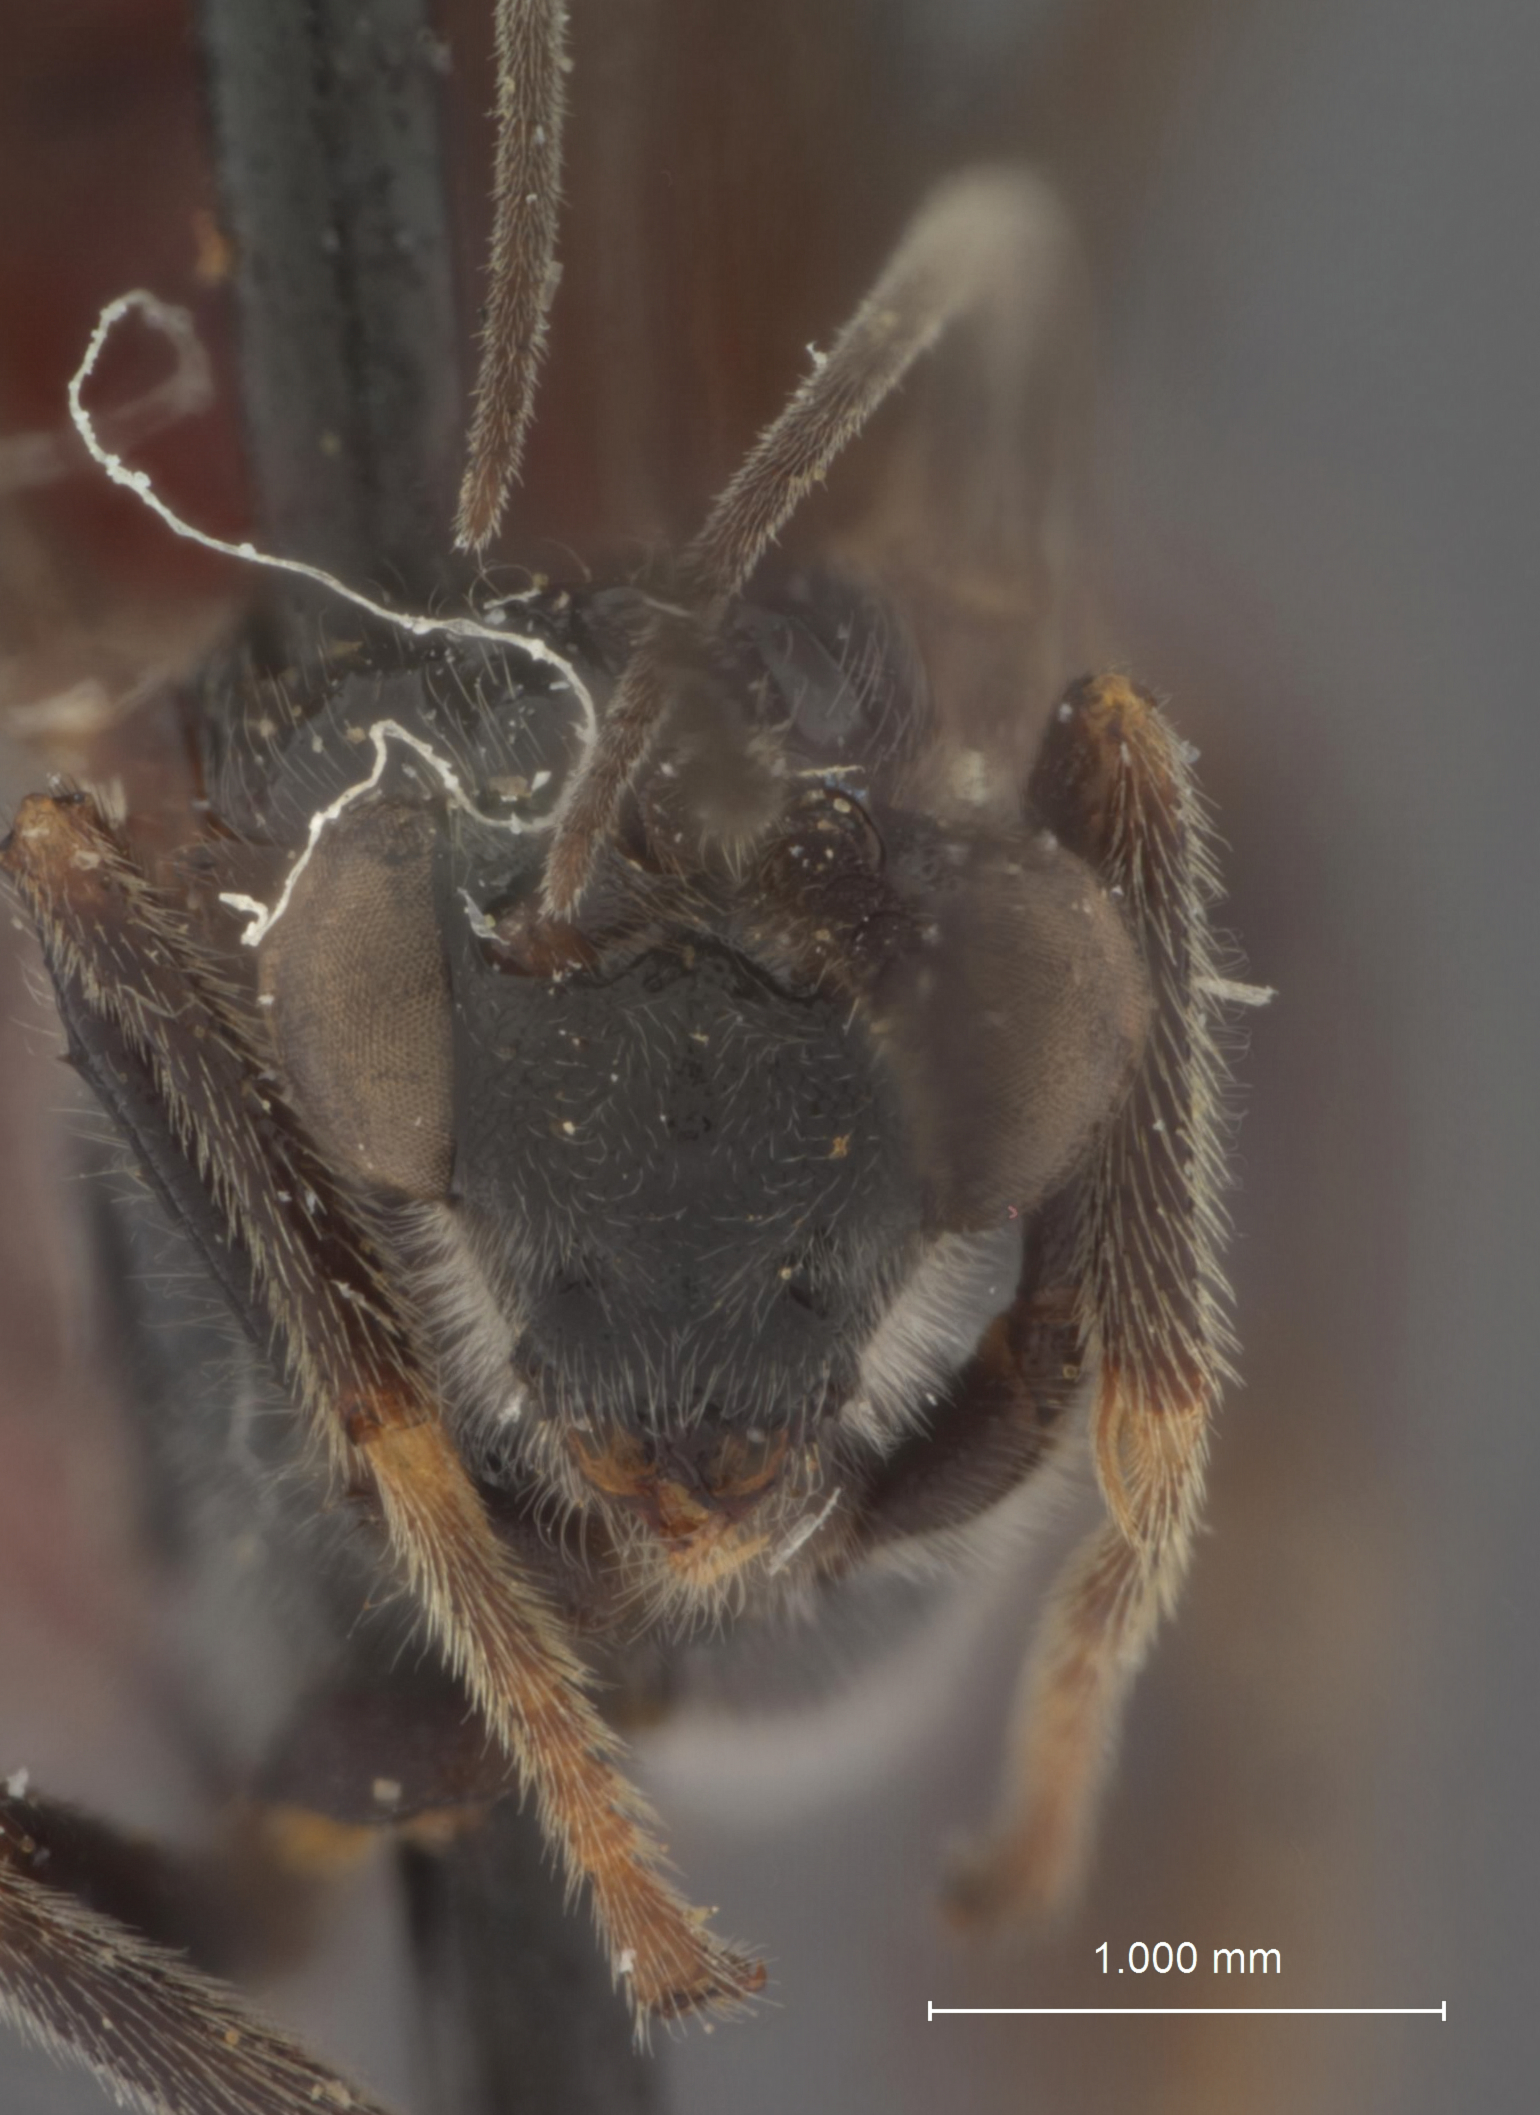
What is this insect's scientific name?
Alabagrus alixa
